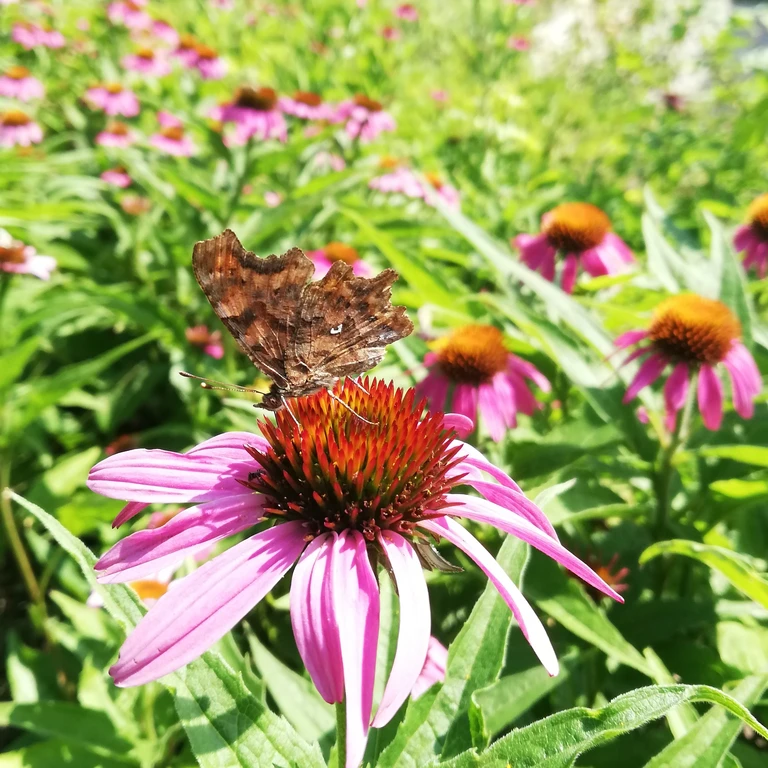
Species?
Polygonia c-album
